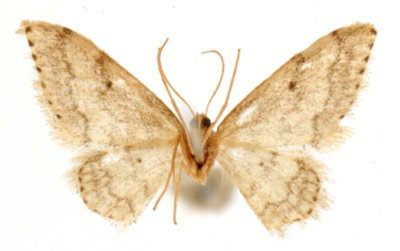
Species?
Ptychopoda jalapata
